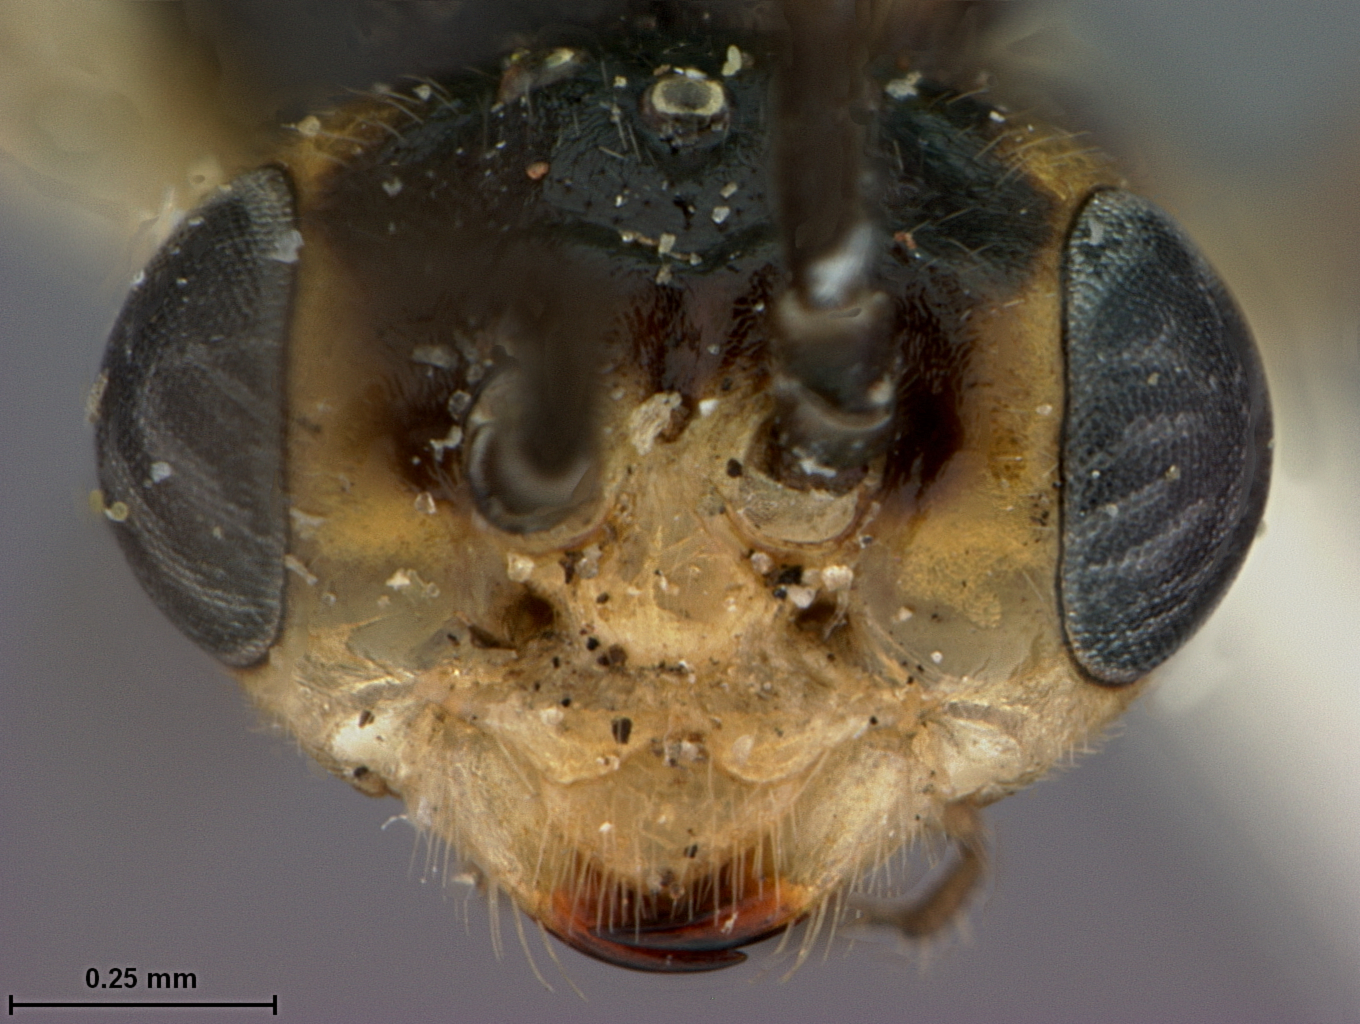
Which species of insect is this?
Pontania brachycarpae
